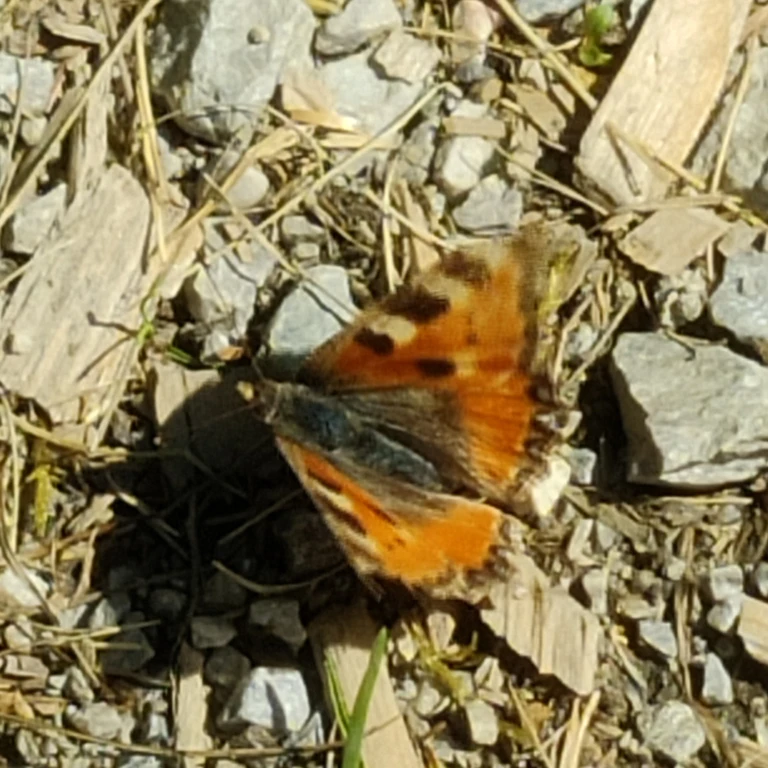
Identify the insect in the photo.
Aglais urticae
